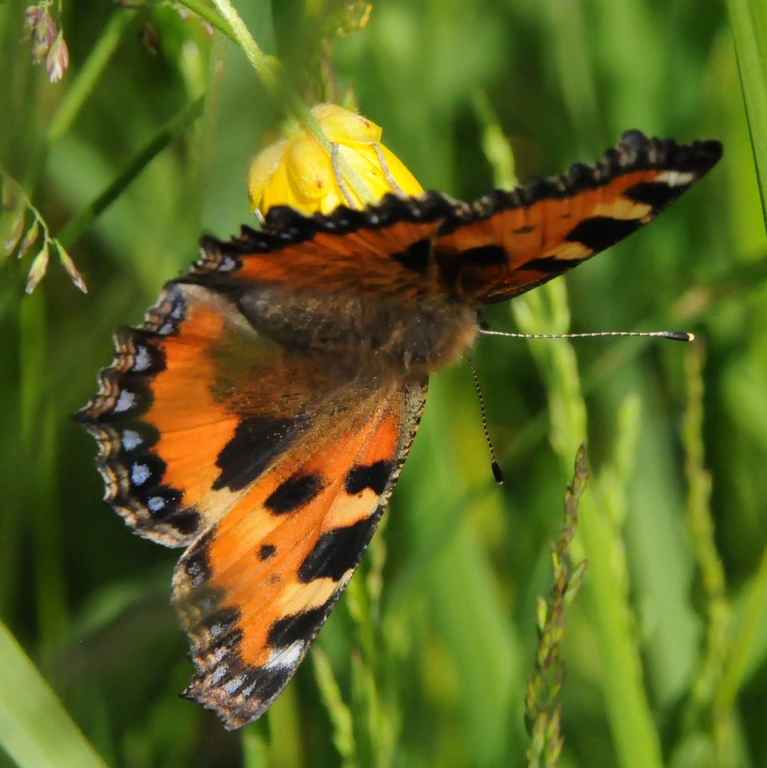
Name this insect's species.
Aglais urticae
